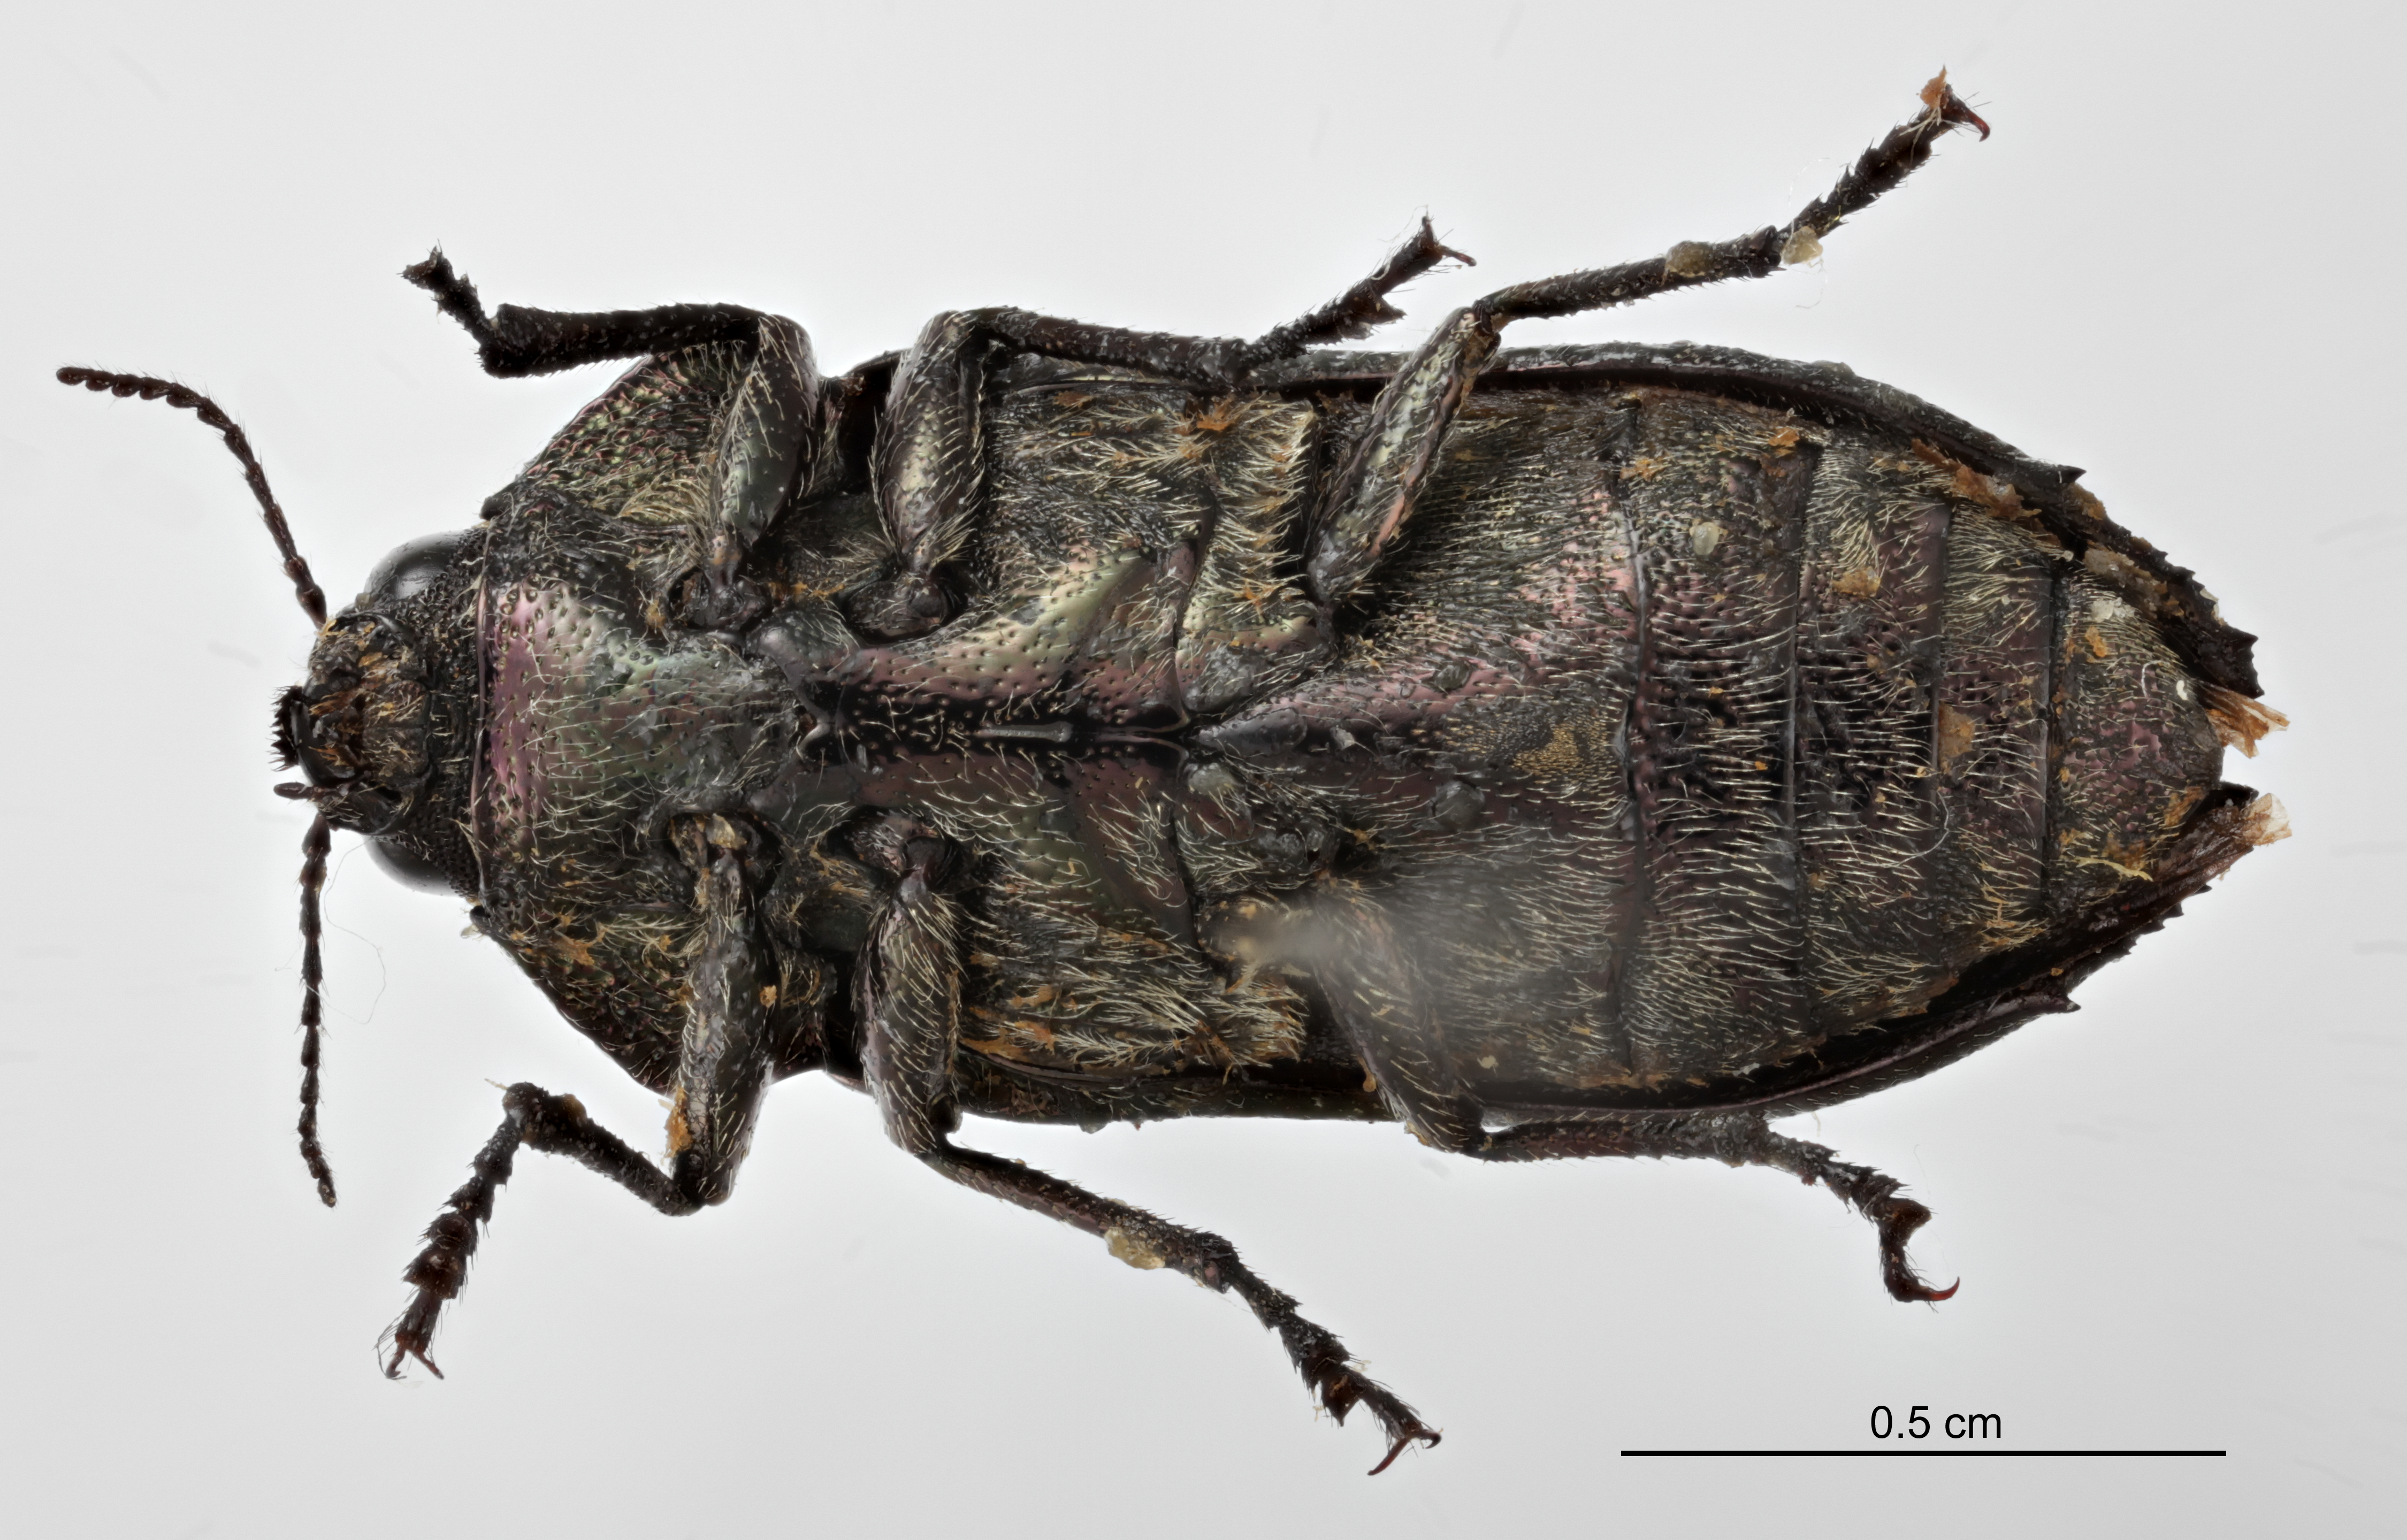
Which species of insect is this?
Polycesta porcata
